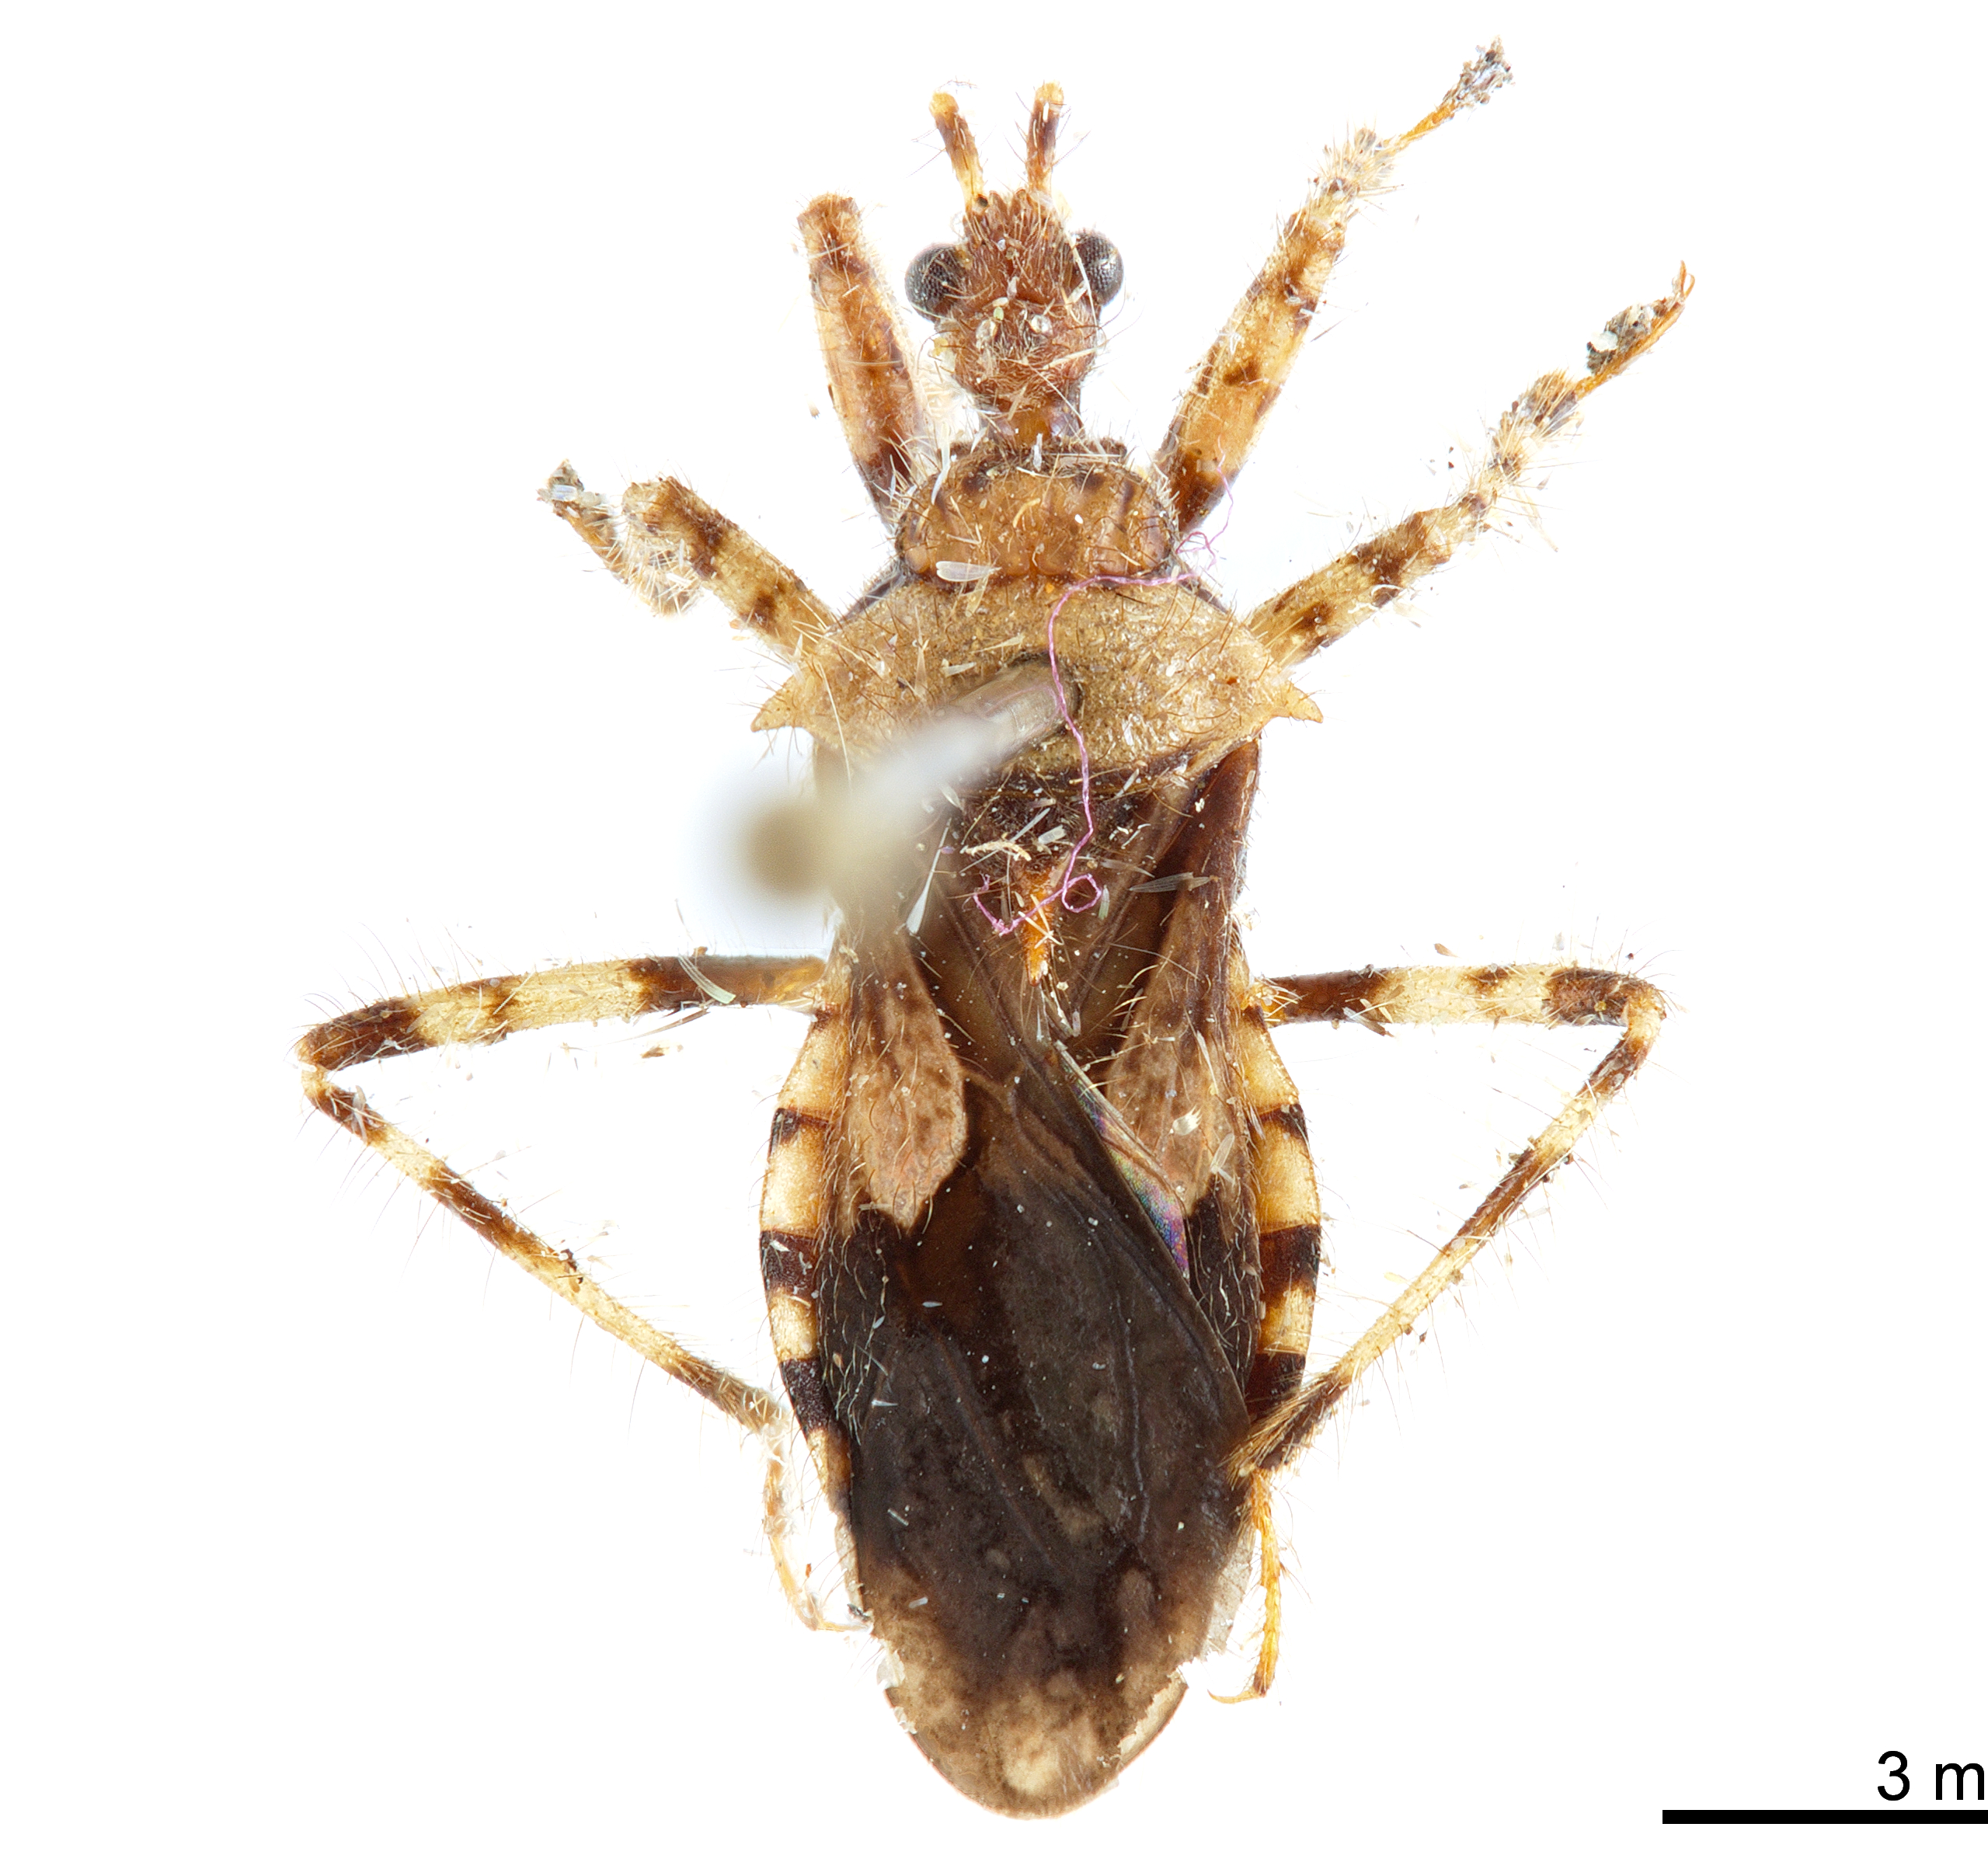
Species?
Empyrocoris pelia
